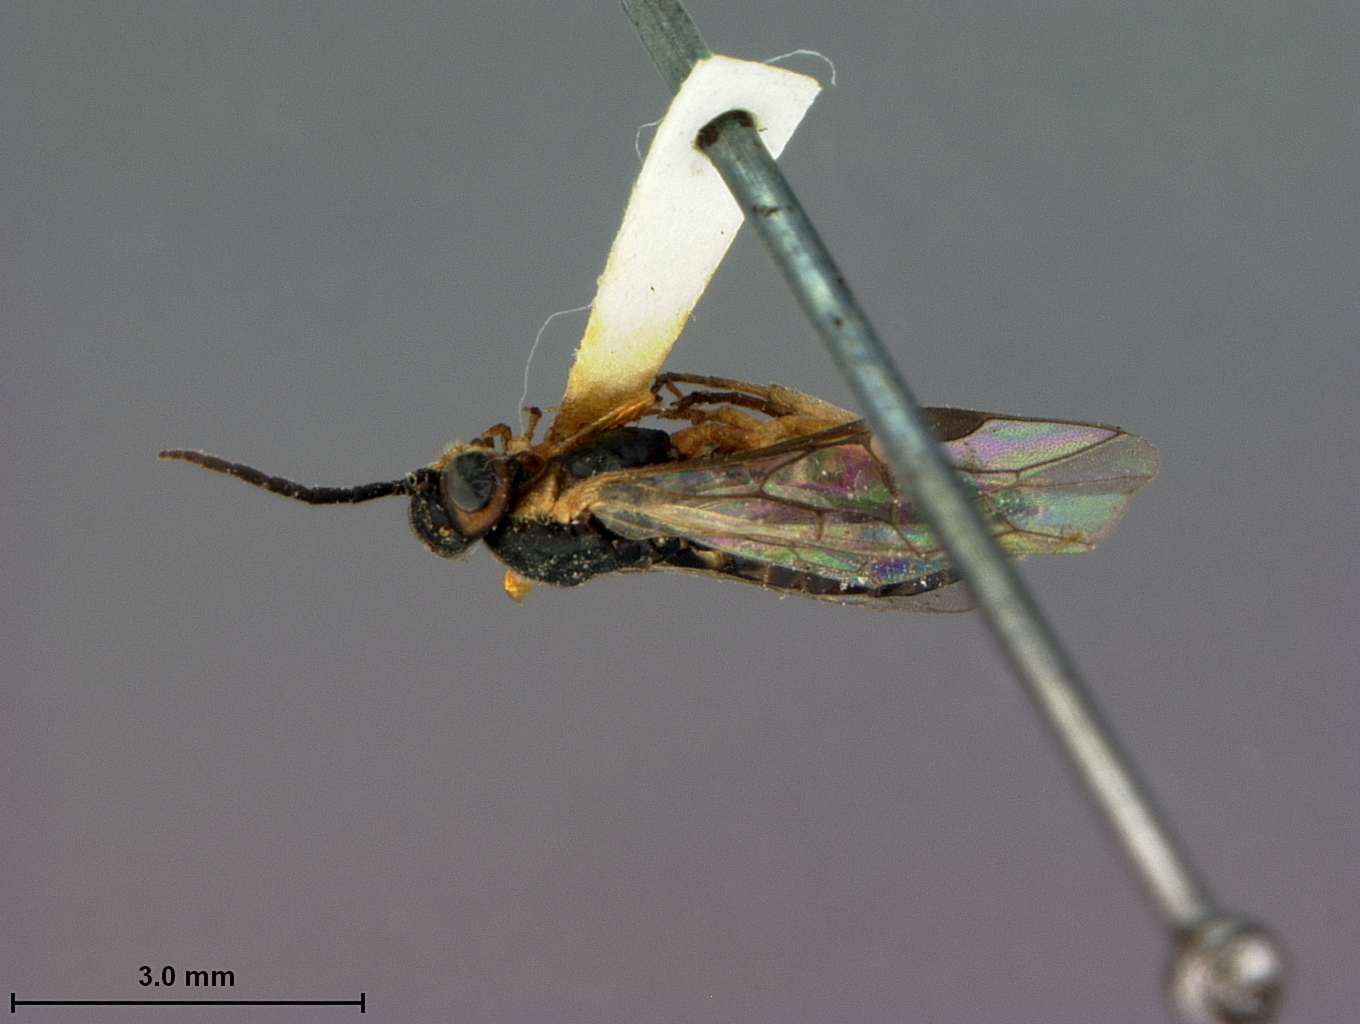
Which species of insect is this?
Euura cosensii
